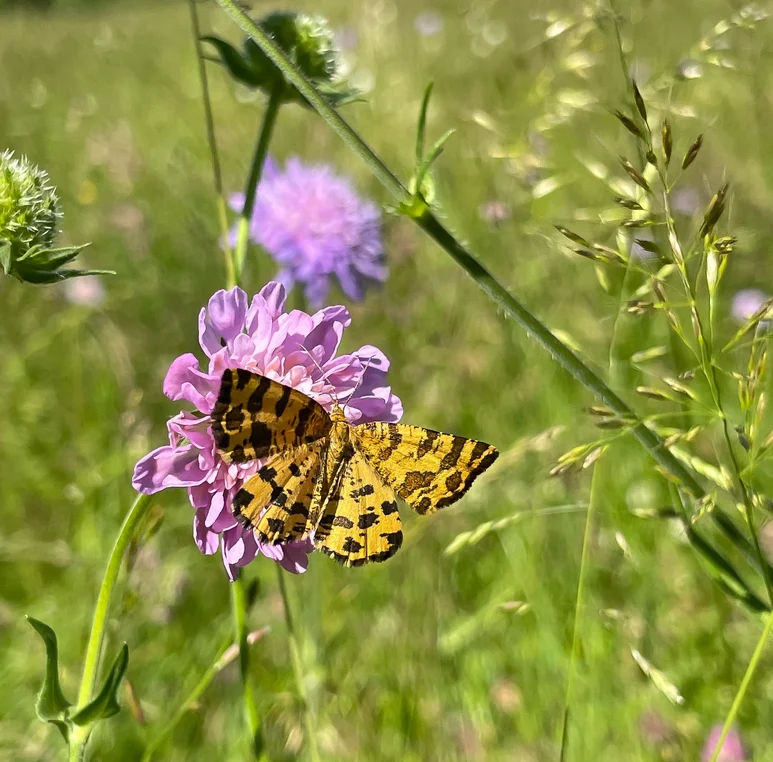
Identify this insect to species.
Pseudopanthera macularia
